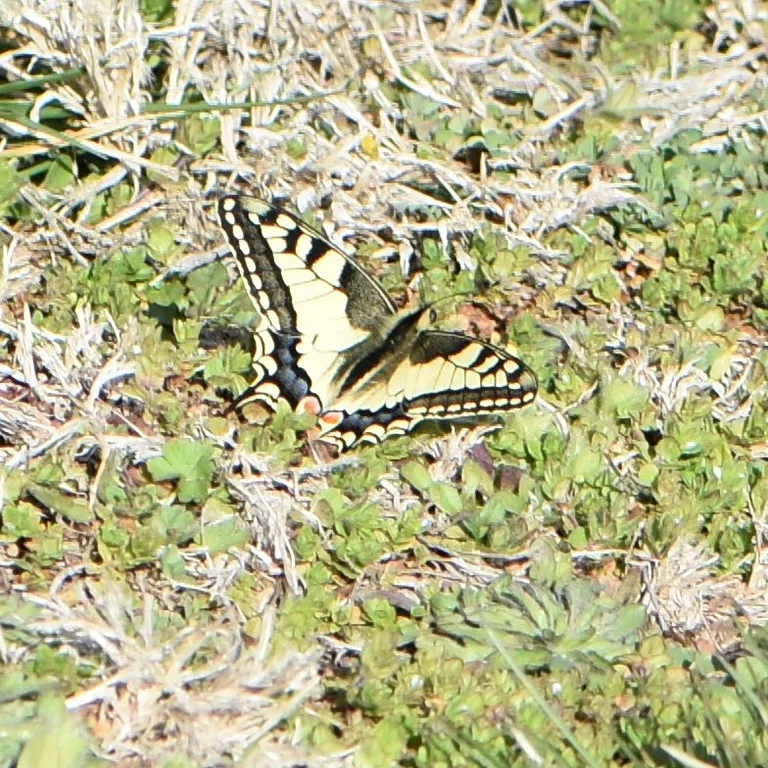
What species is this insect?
Papilio machaon
